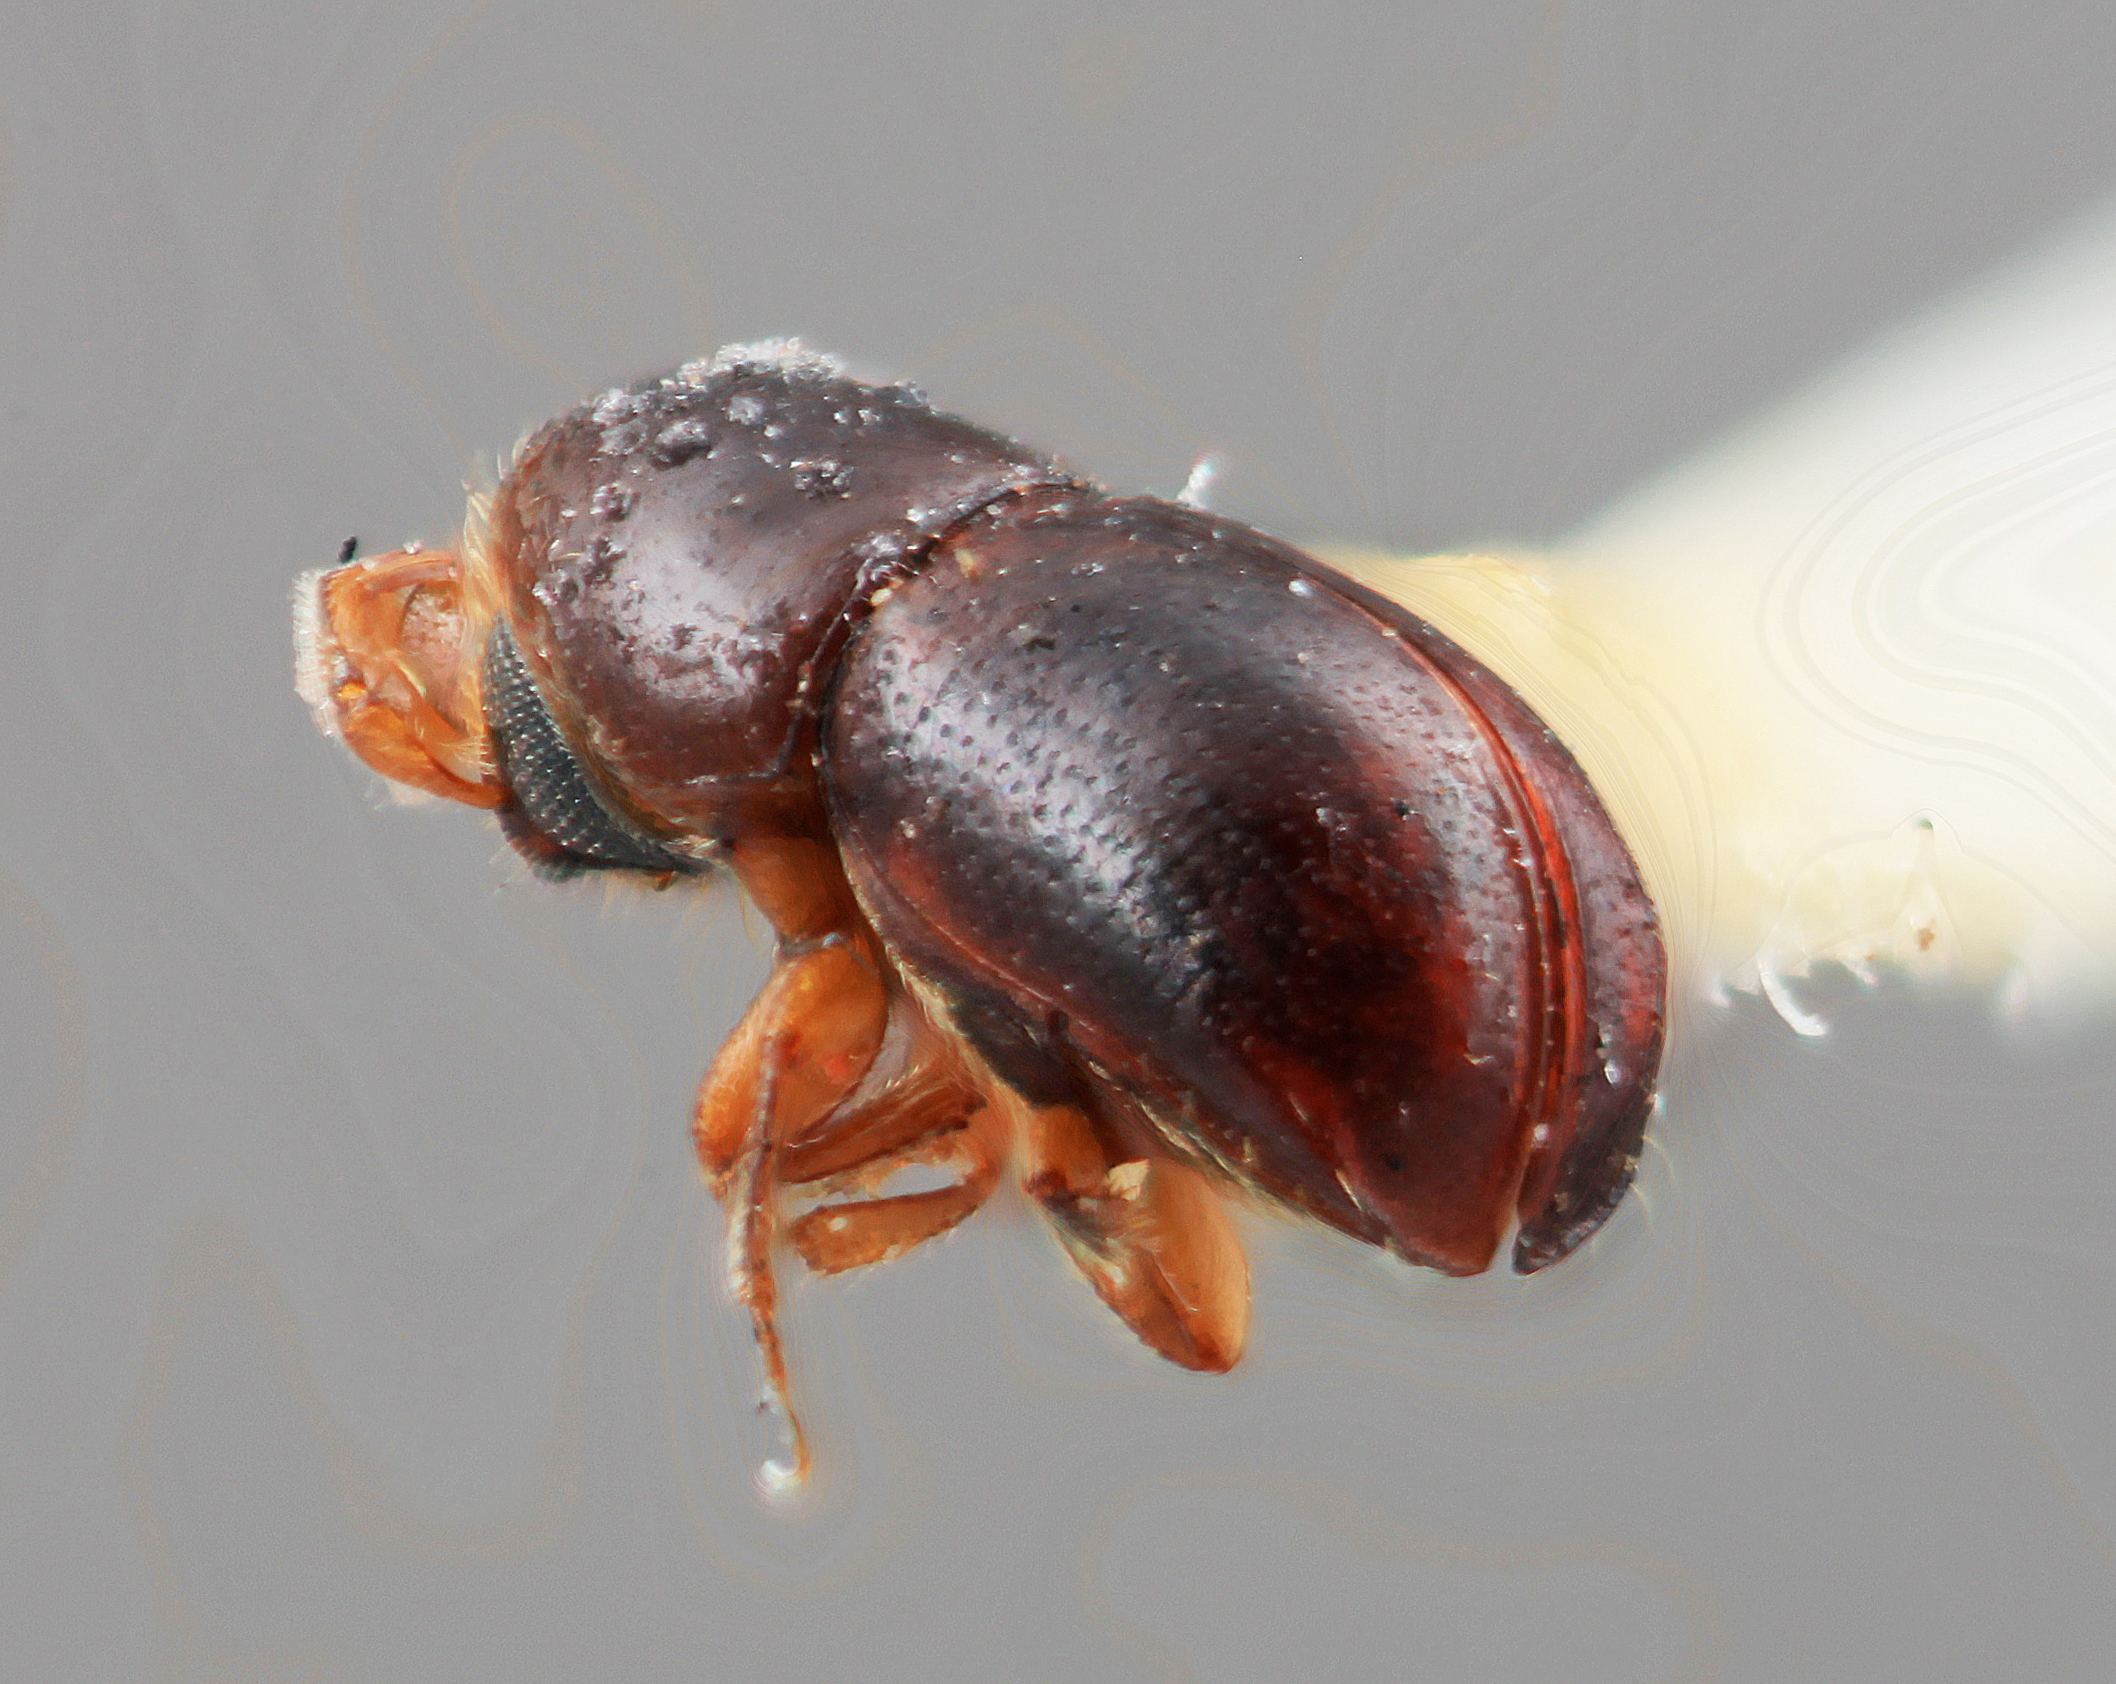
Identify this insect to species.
Corthylus pygmaeus
